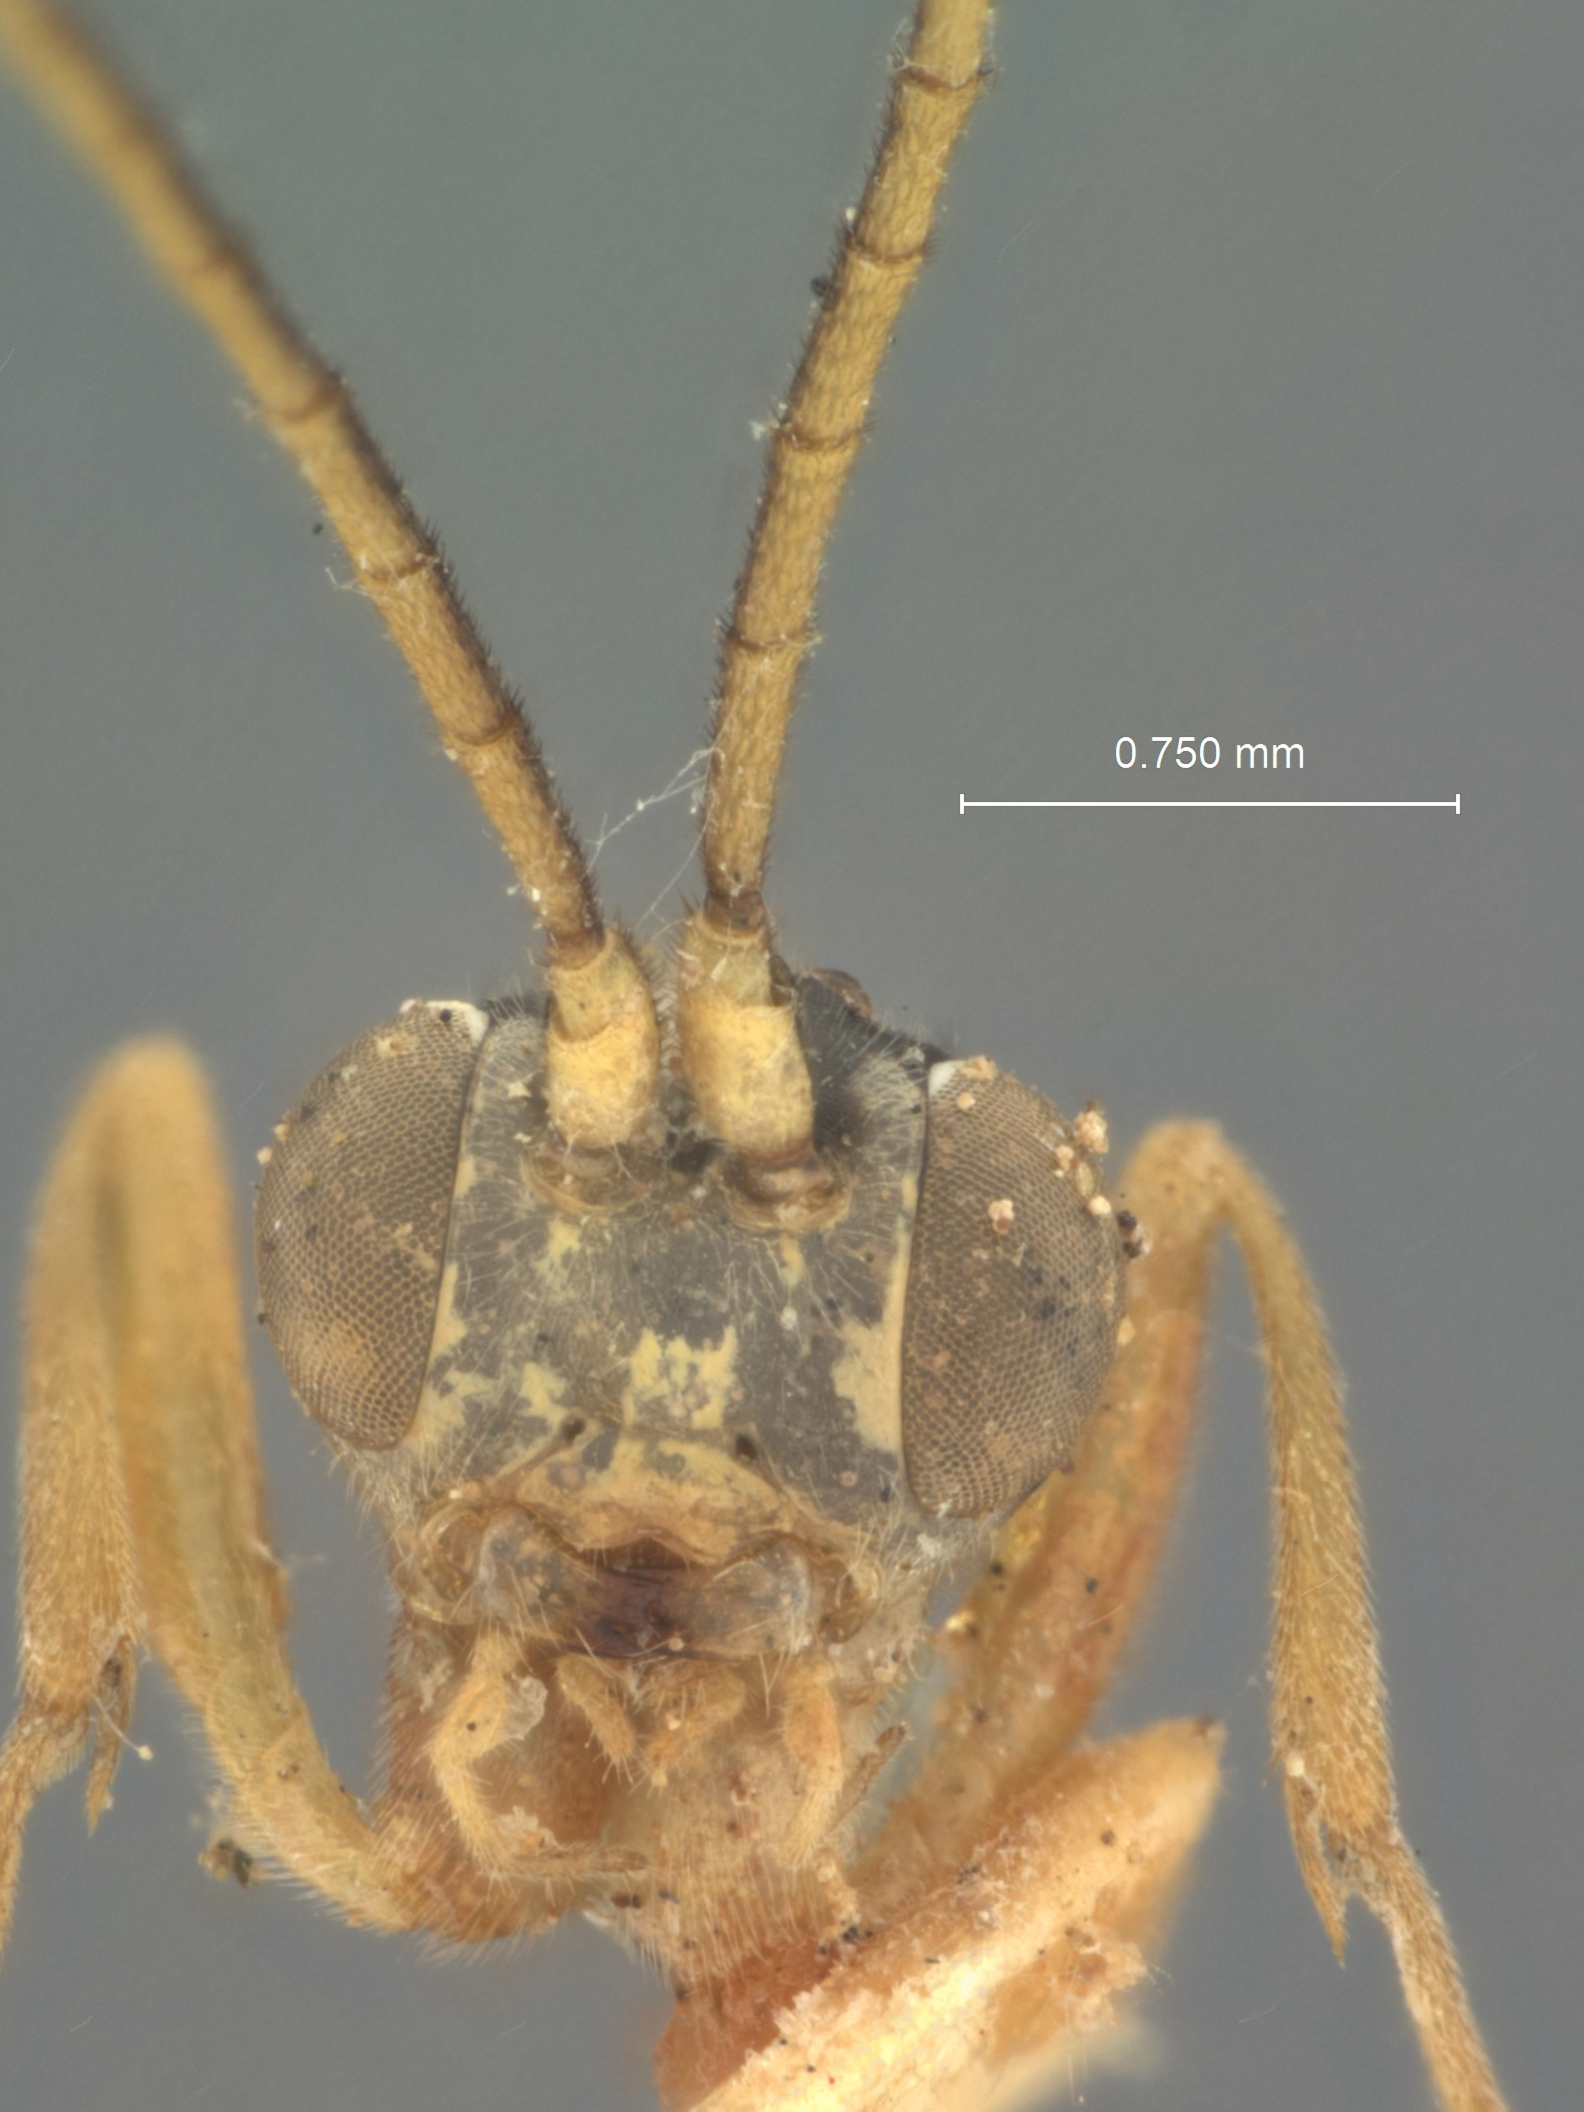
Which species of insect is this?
Syrphoctonus atamensis
